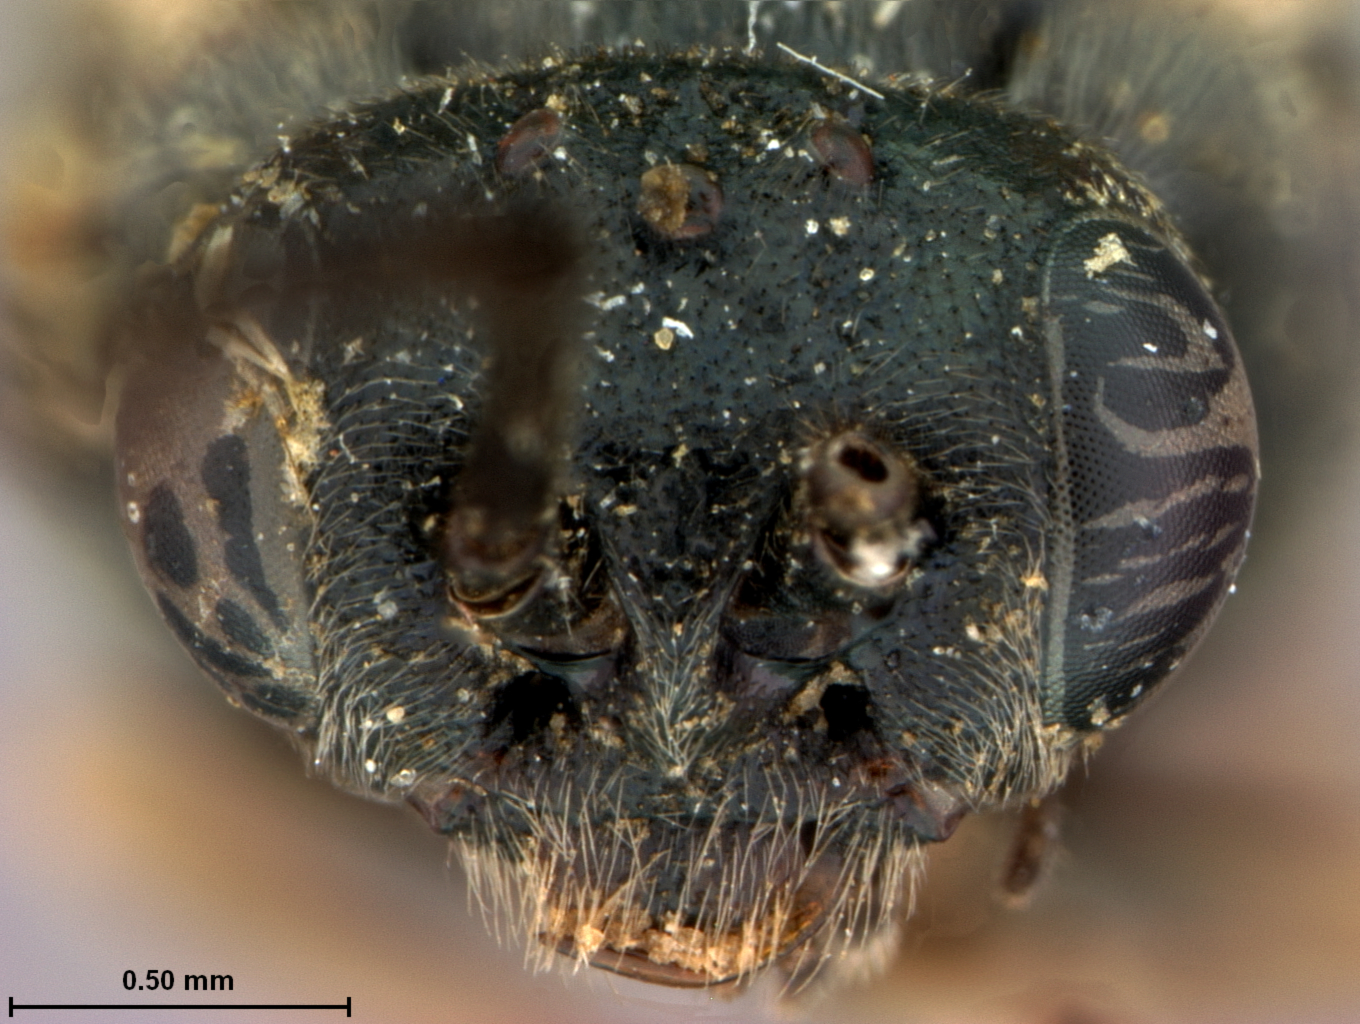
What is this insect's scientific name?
Pristiphora murtfeldtiae
